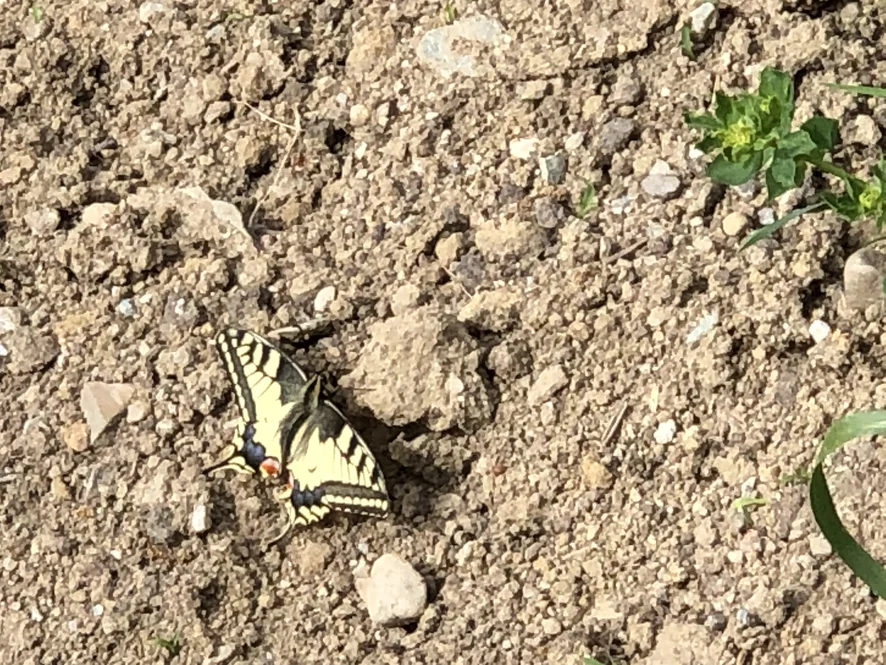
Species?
Papilio machaon
